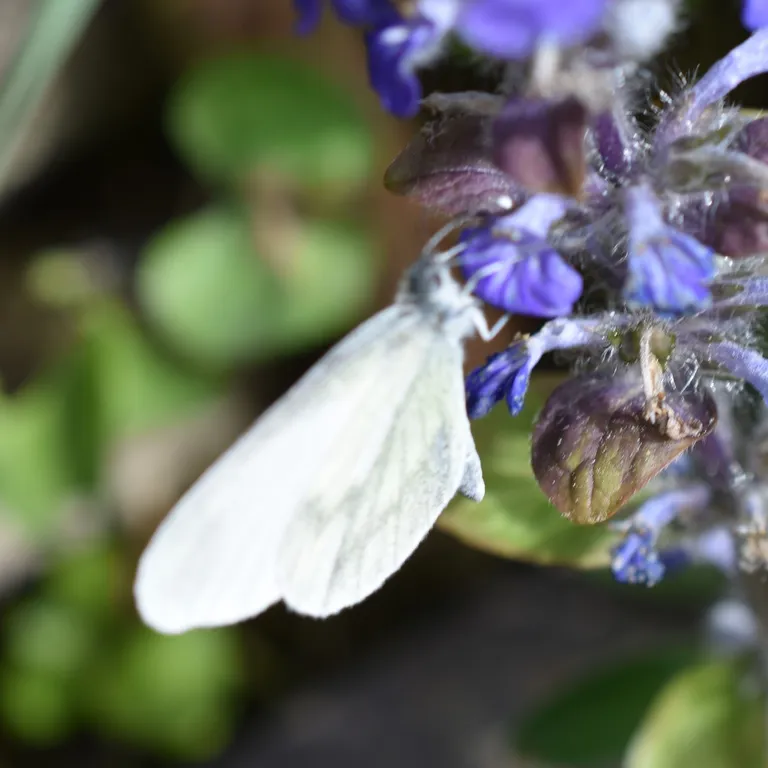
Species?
Leptidea sinapis/juvernica
